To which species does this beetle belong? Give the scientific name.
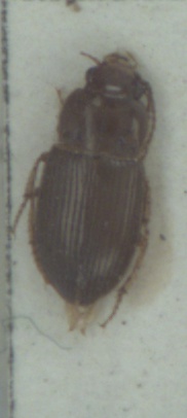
Amara apricaria
